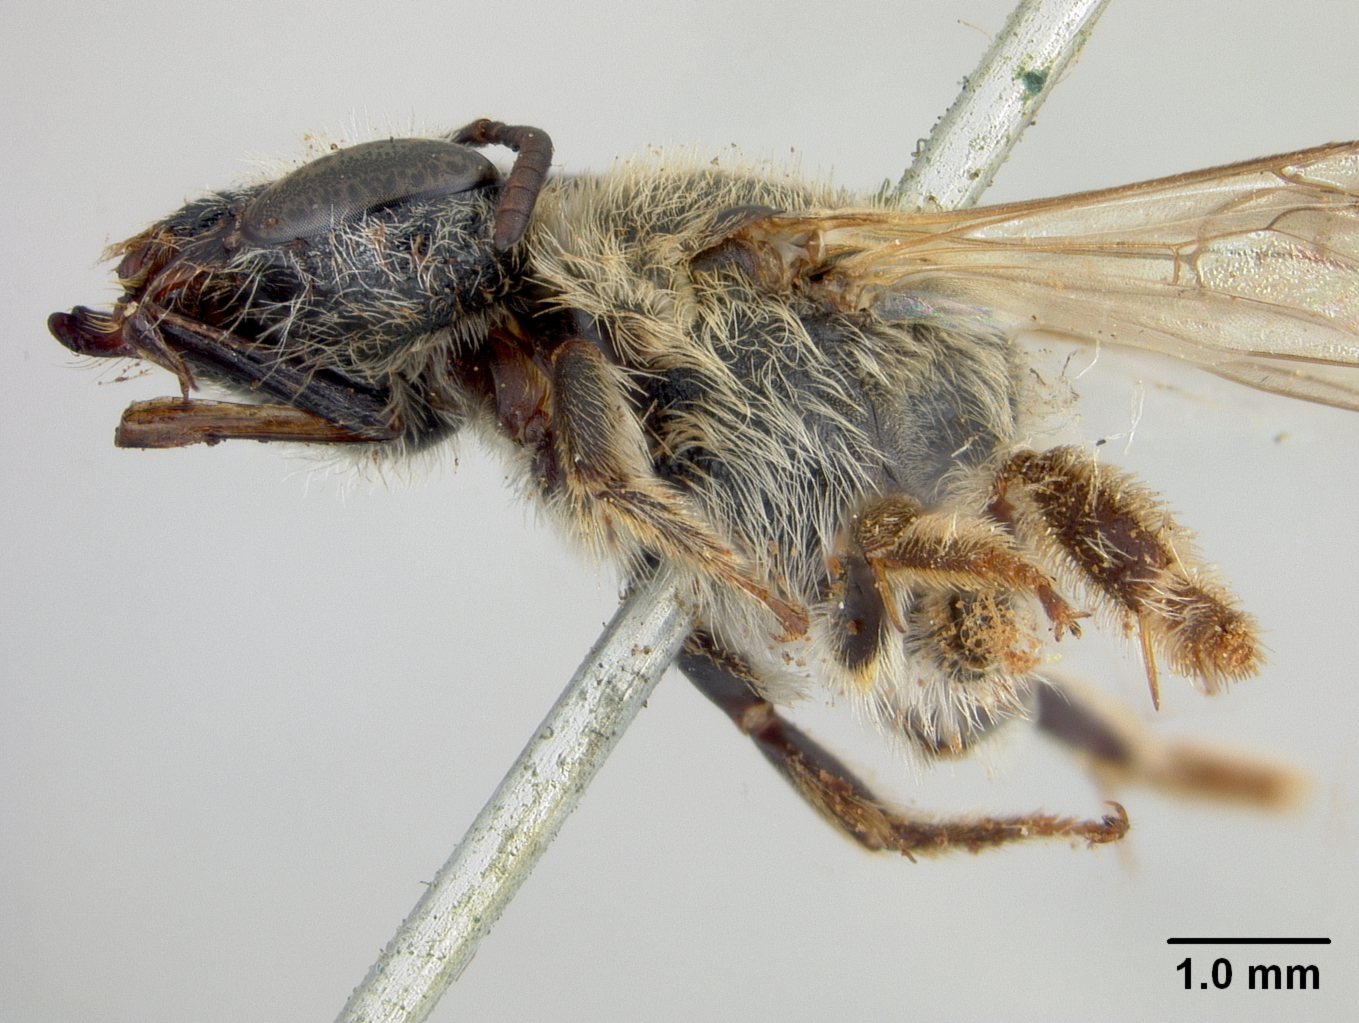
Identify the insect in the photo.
Halictus diversiformis
